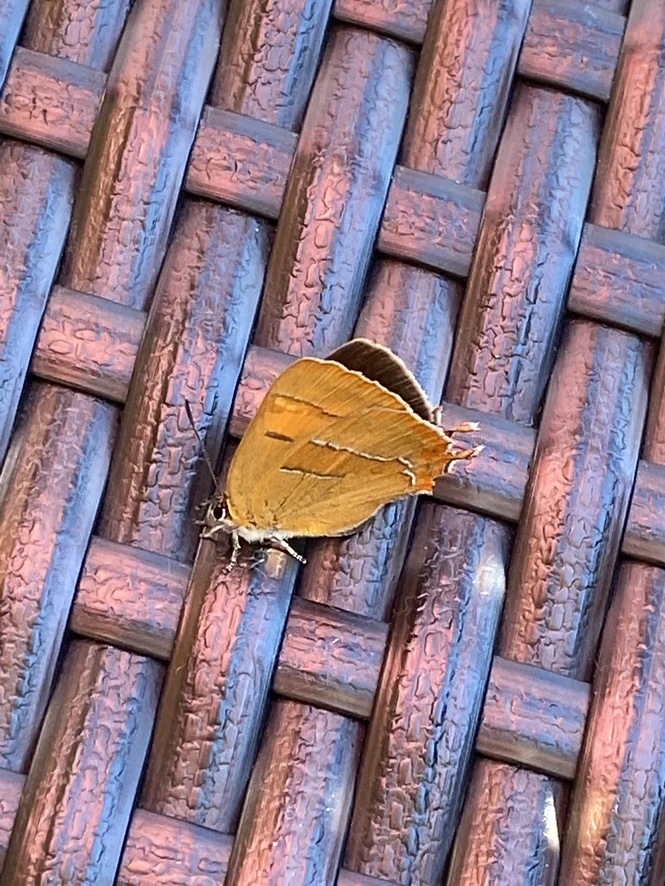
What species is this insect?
Thecla betulae
